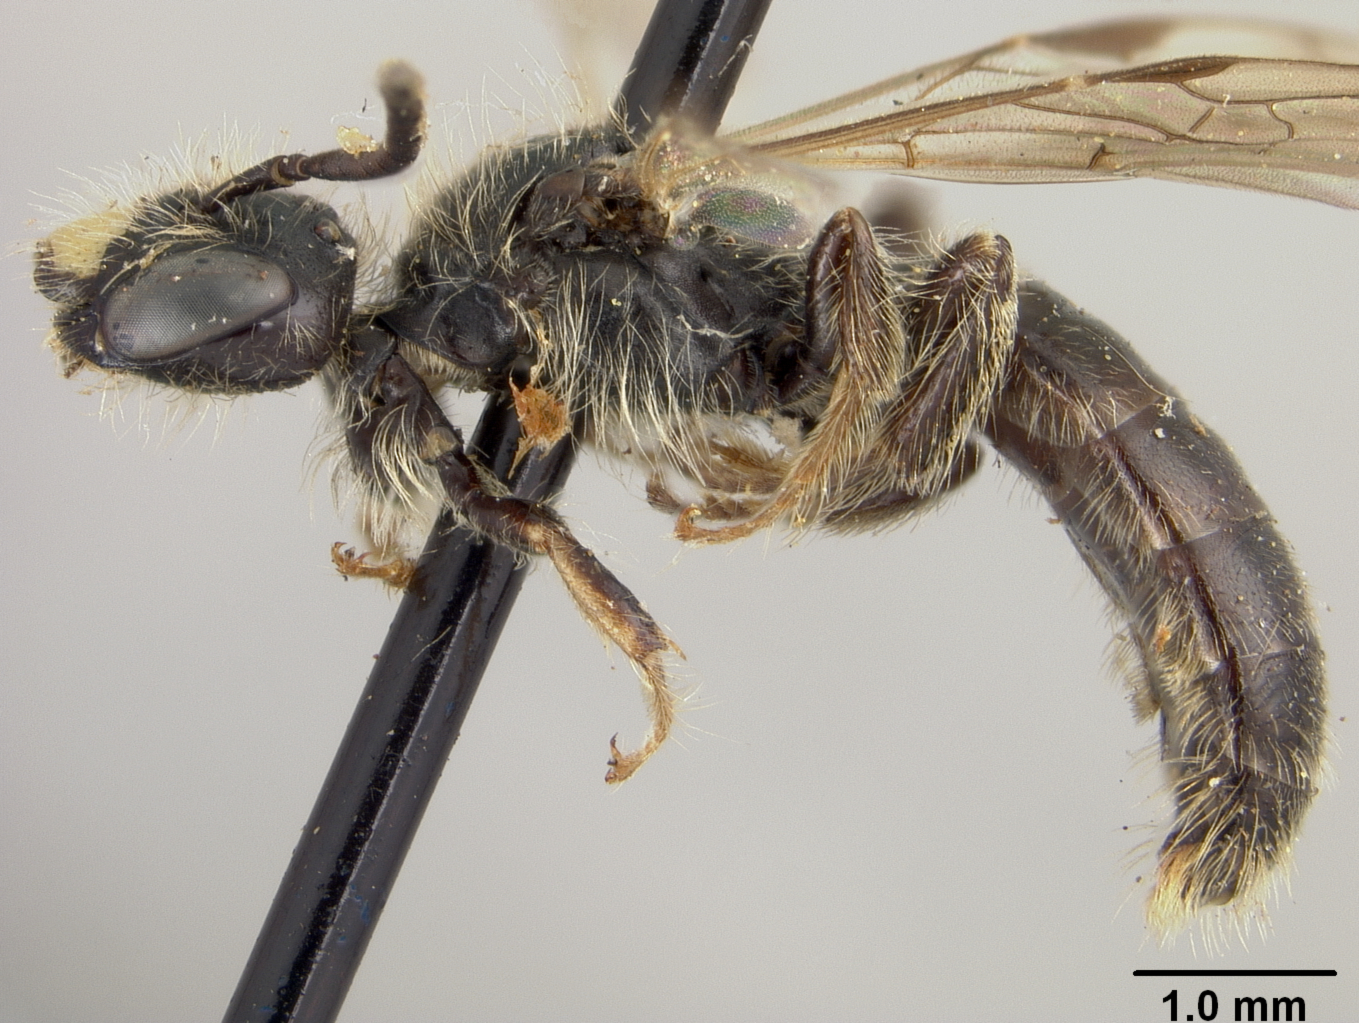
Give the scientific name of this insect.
Panurginus crawfordi
